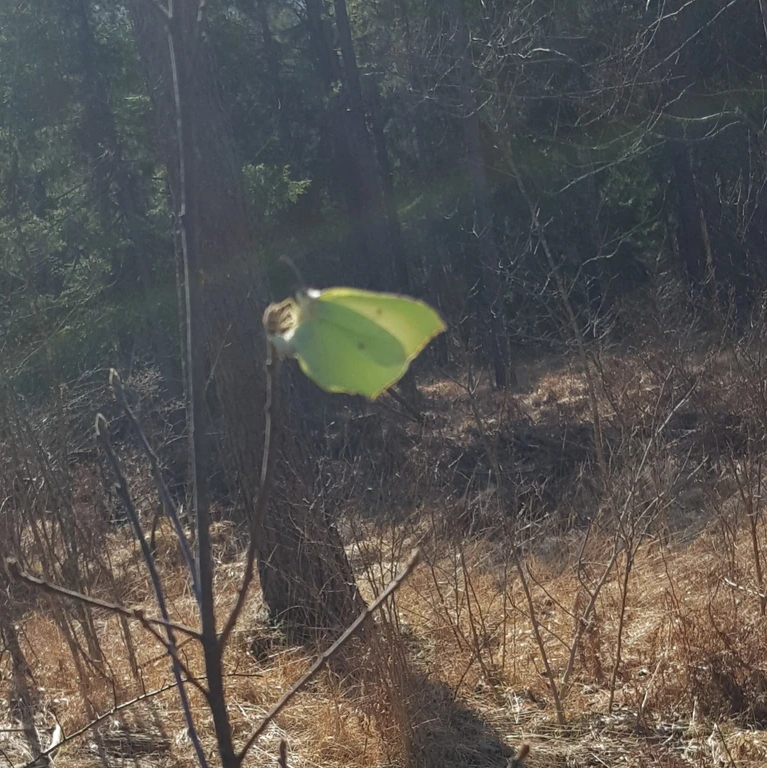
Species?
Gonepteryx rhamni
